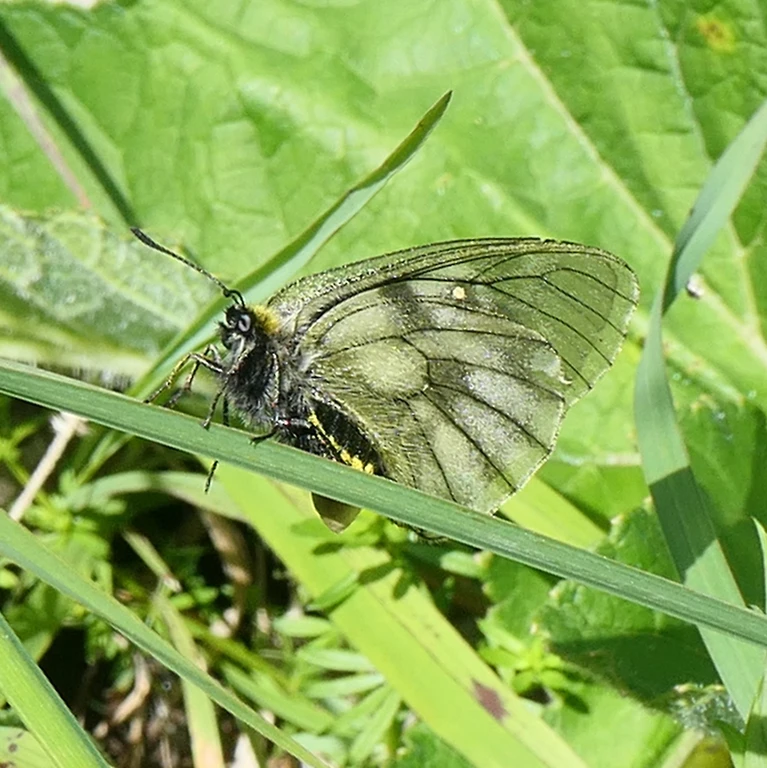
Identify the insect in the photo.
Parnassius mnemosyne
